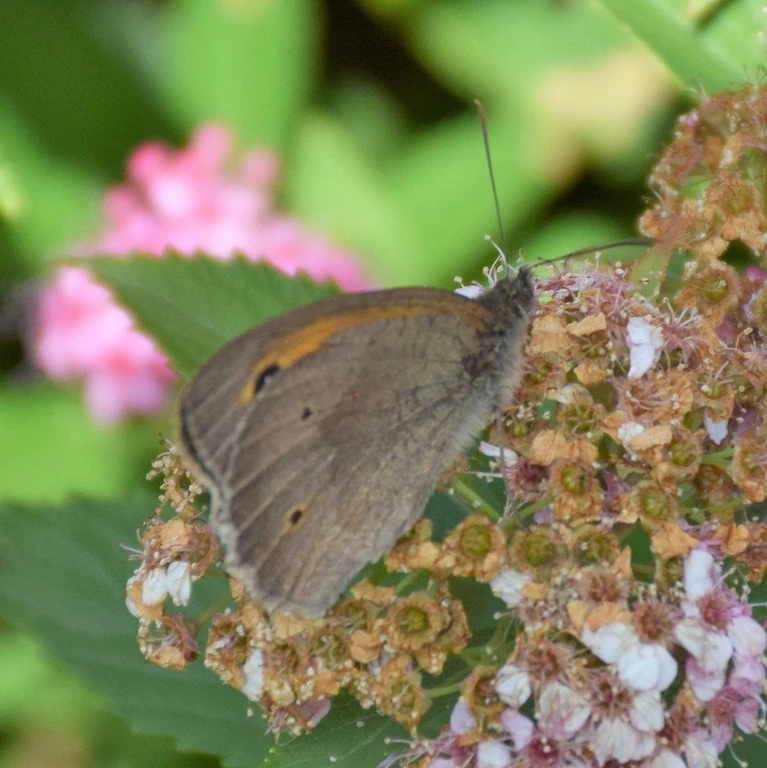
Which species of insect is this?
Maniola jurtina
